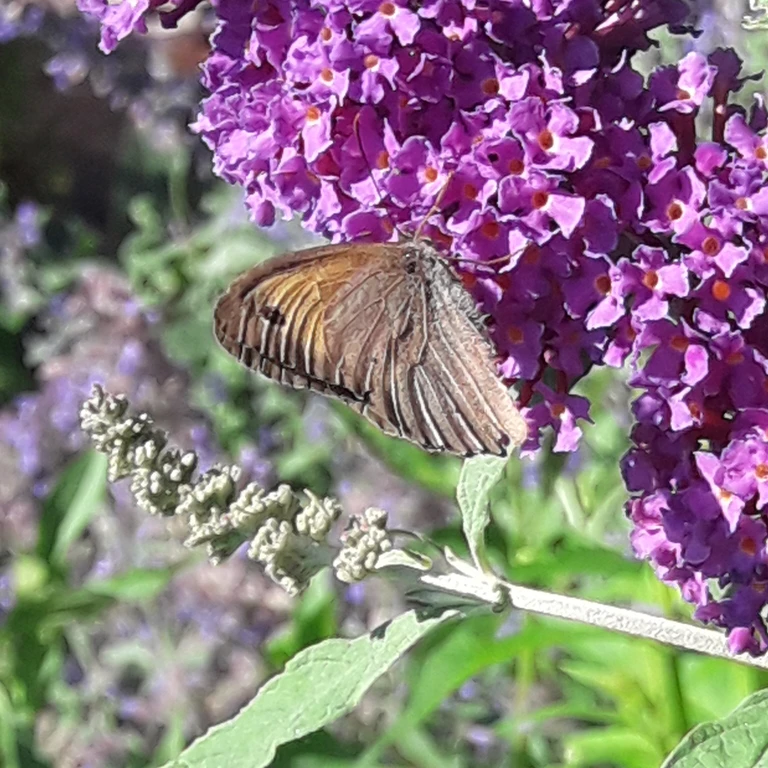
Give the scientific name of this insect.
Maniola jurtina
